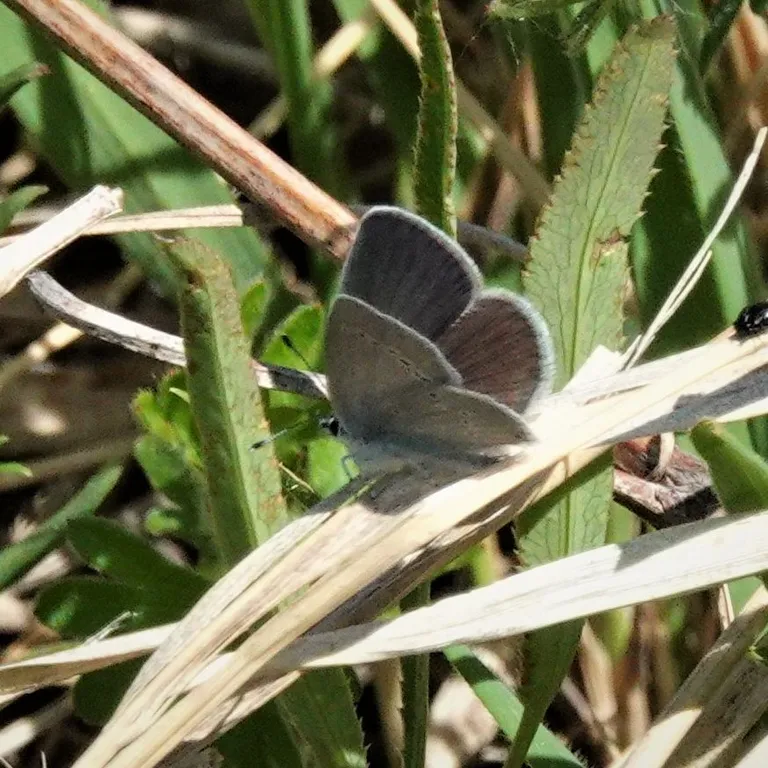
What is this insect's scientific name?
Cupido minimus
